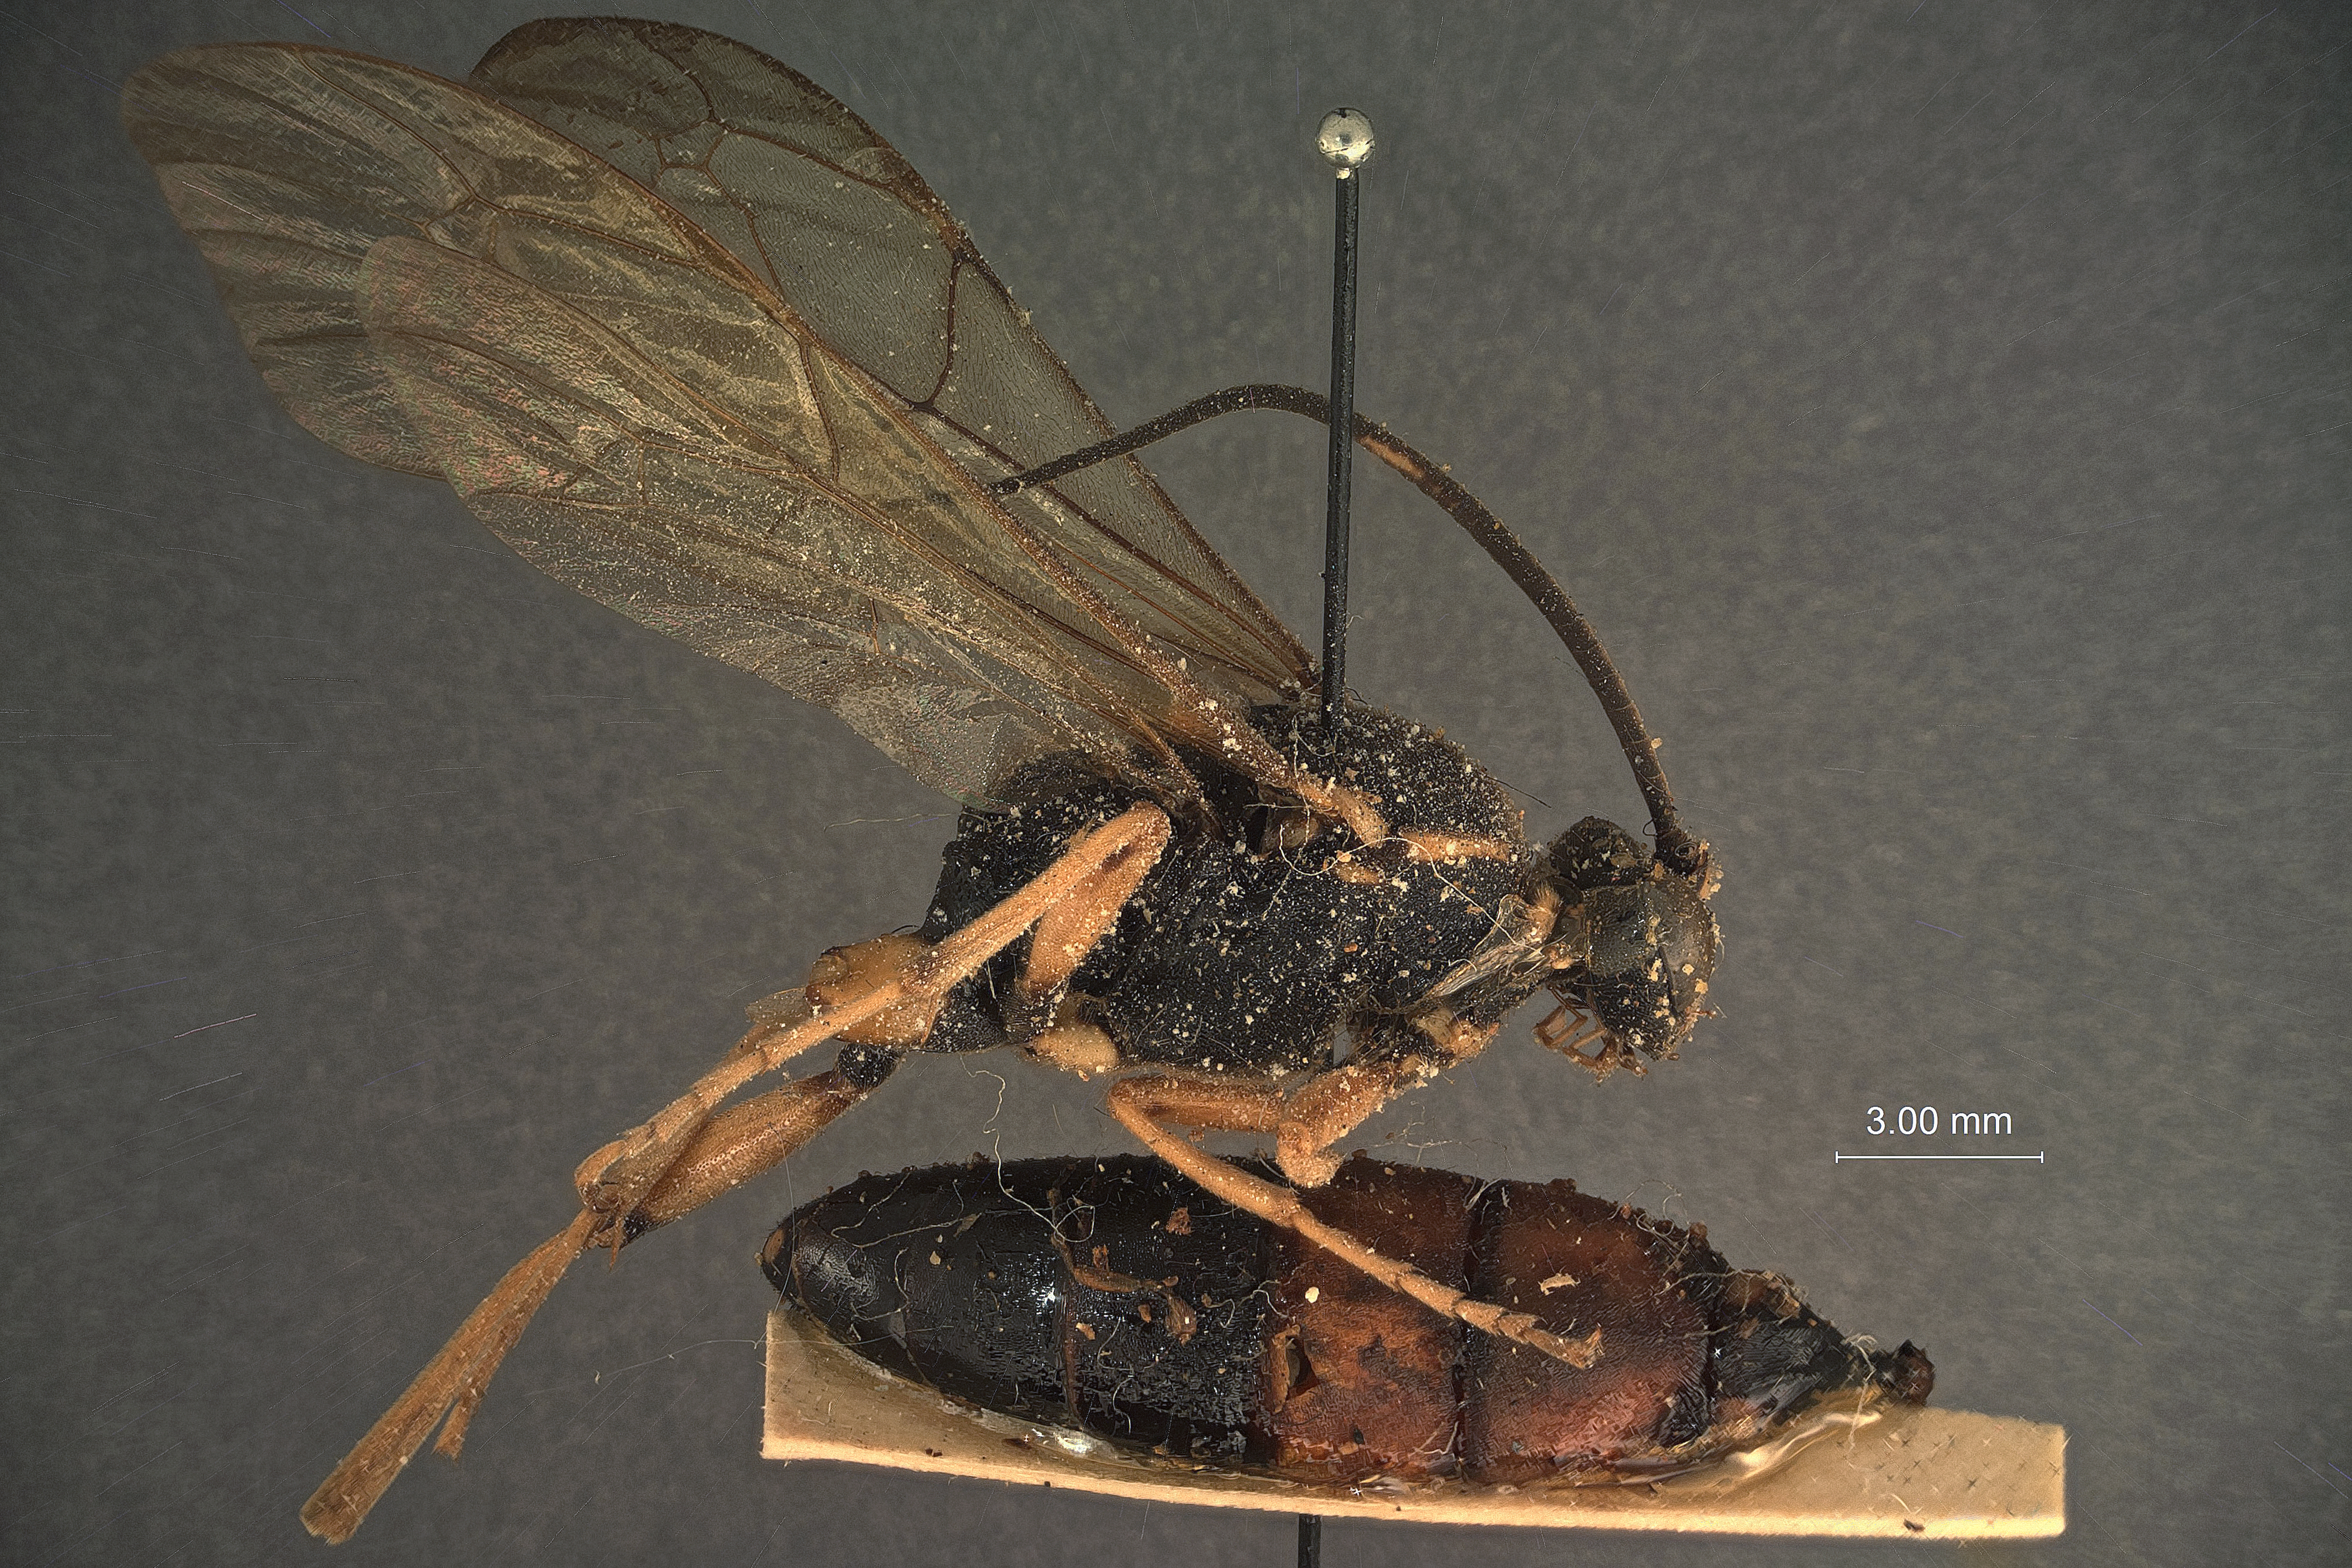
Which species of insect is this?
Matsumuraius grandis
